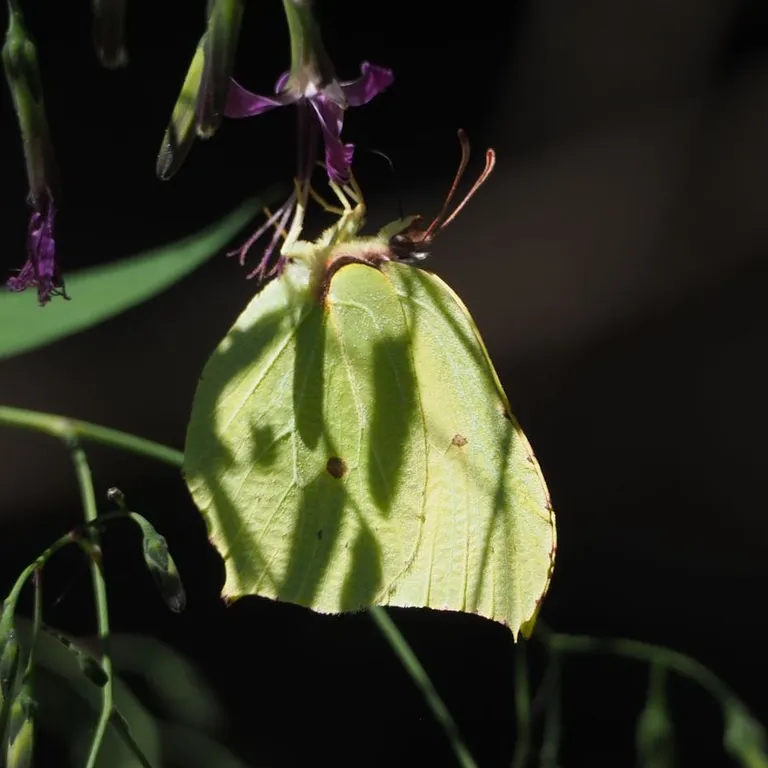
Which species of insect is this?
Gonepteryx rhamni
